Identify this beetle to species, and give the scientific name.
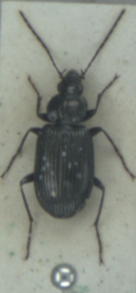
Agonum viduum
